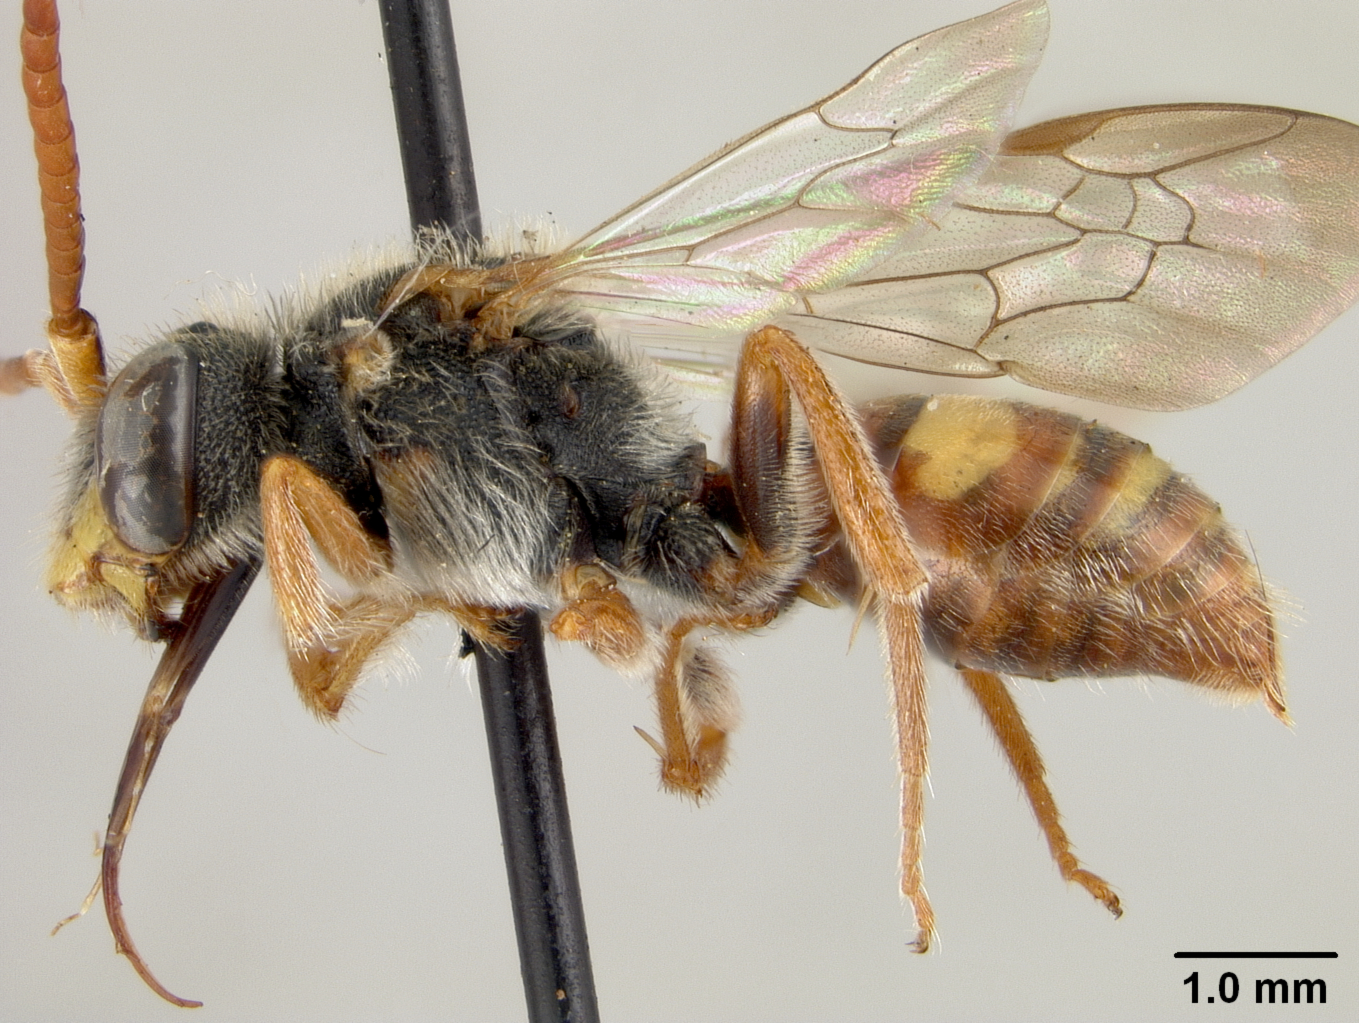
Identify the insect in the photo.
Nomada dreisbachi
